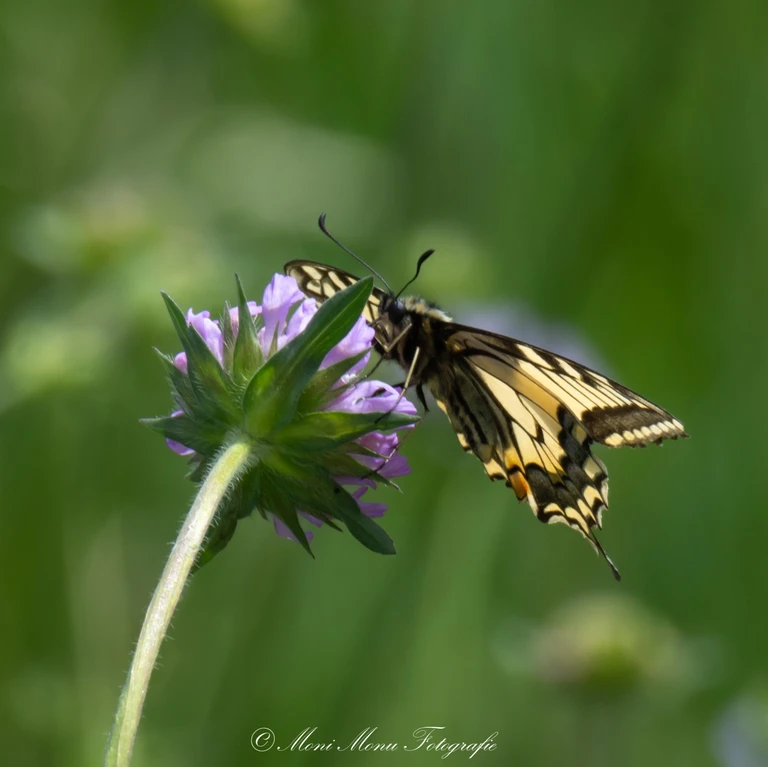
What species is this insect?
Papilio machaon
